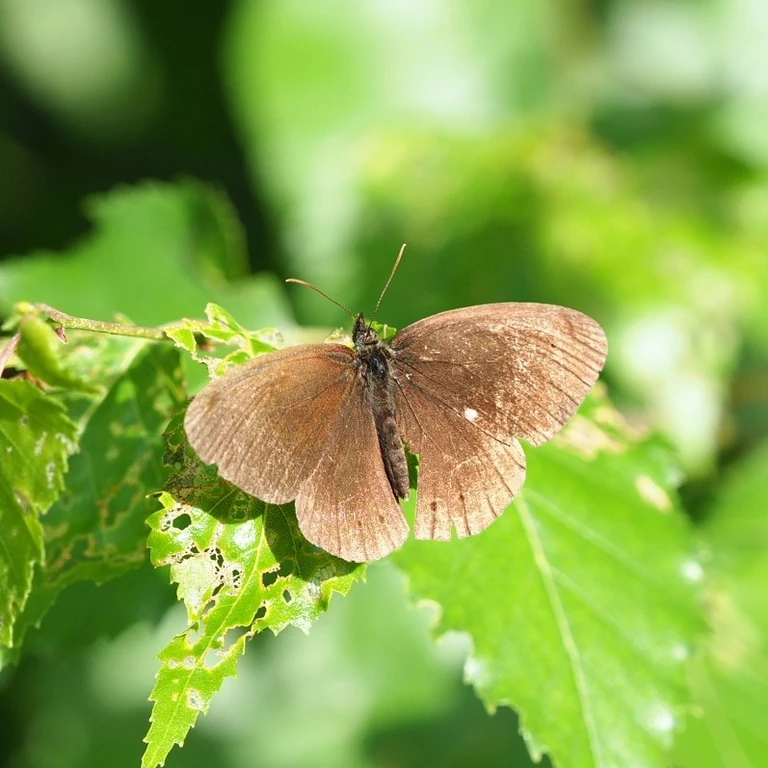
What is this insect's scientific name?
Aphantopus hyperantus
